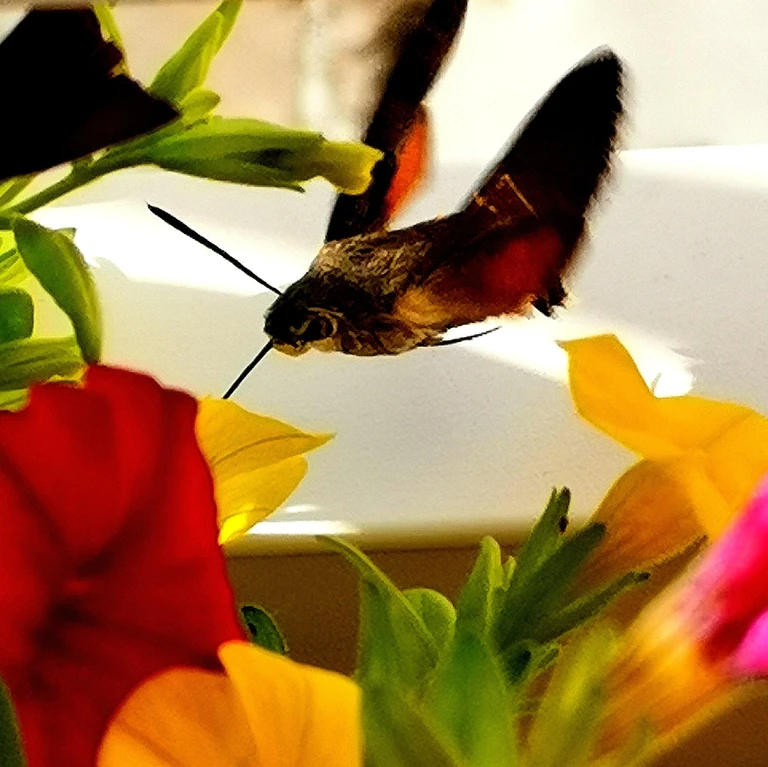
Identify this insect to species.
Macroglossum stellatarum
